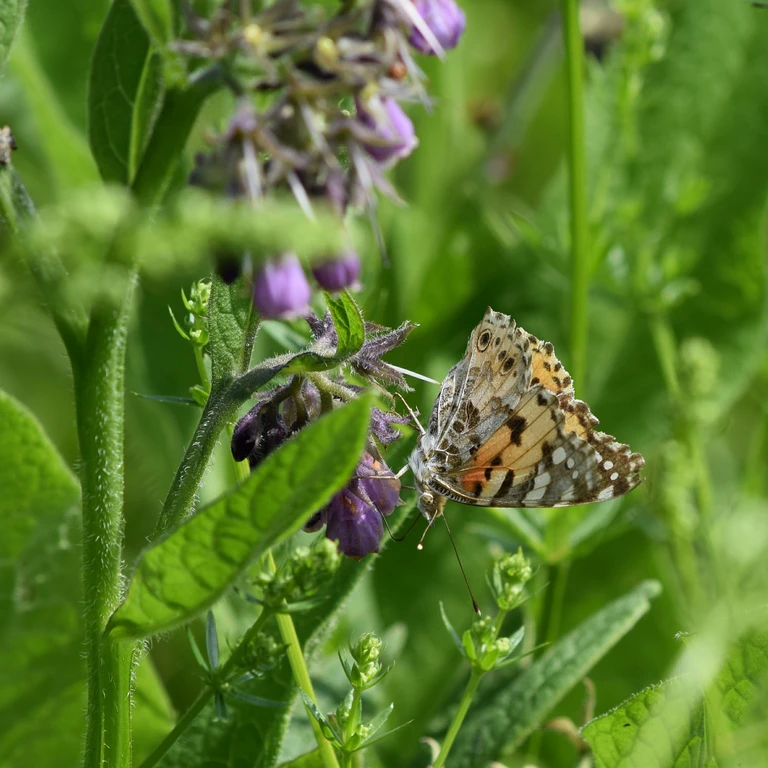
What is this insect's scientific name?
Vanessa cardui
